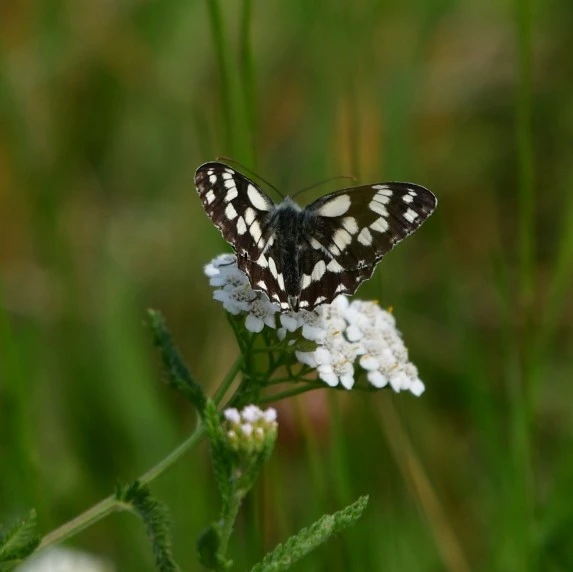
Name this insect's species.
Melanargia galathea
